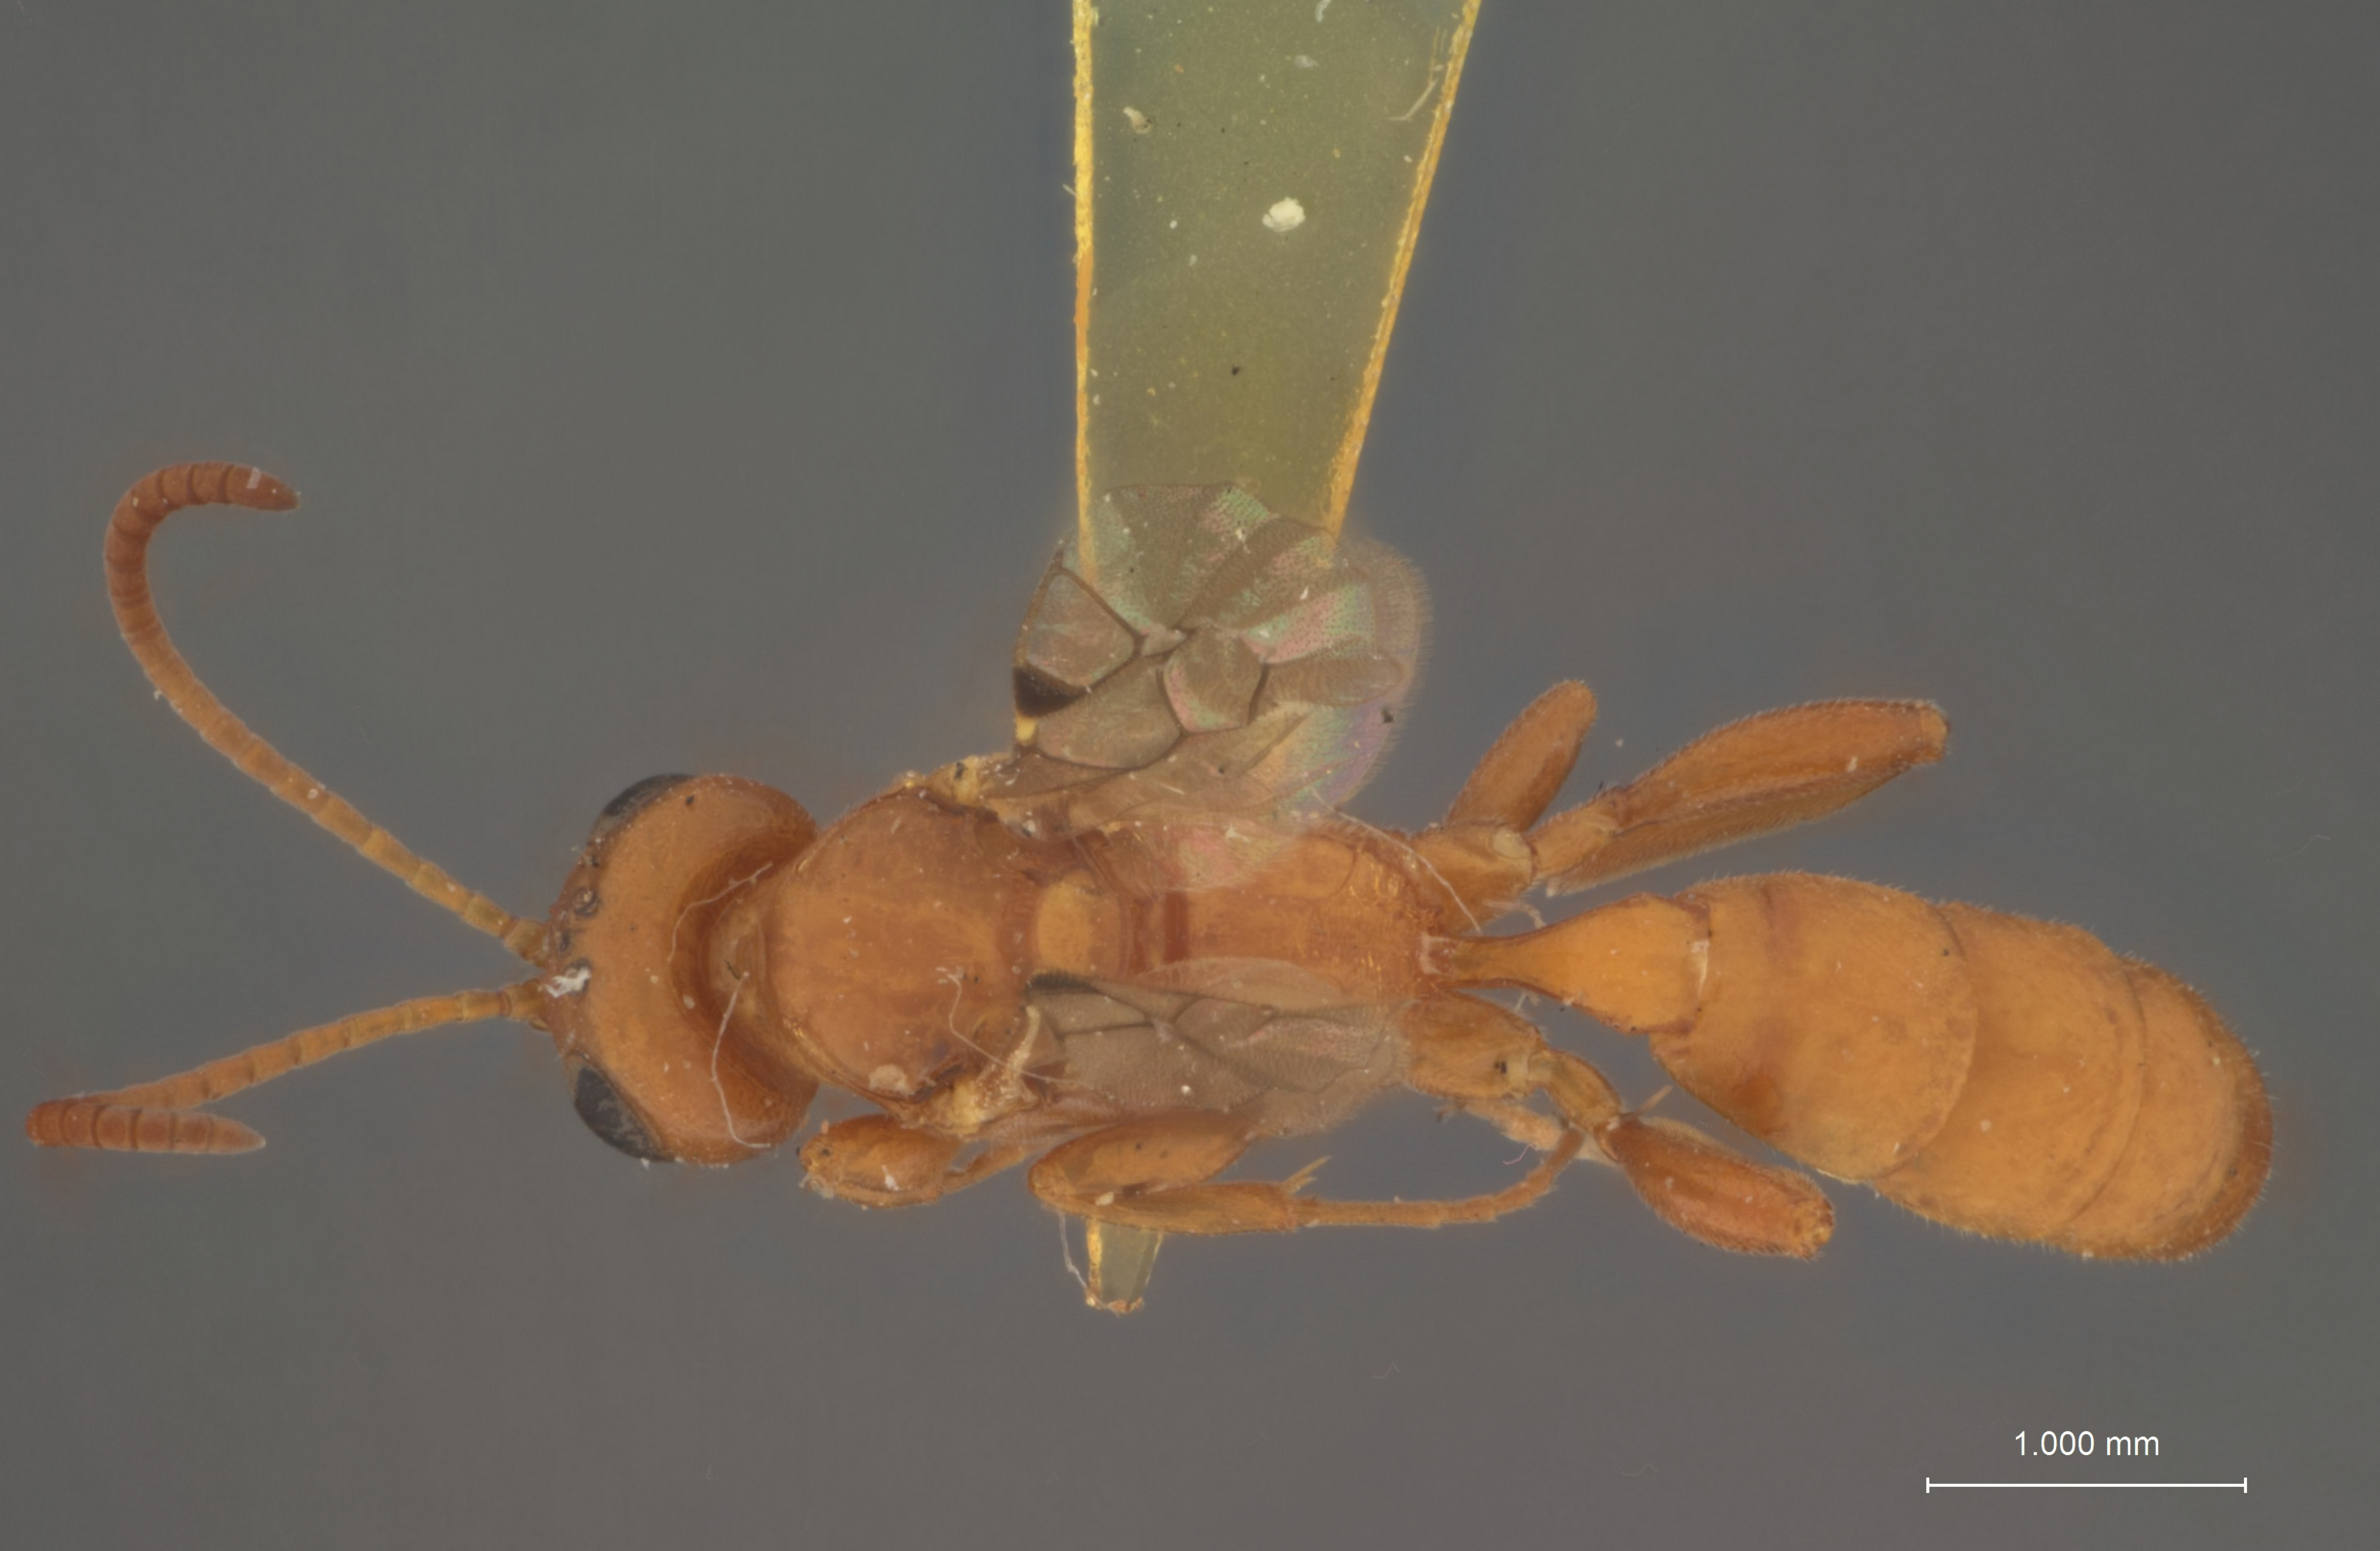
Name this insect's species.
Proscus walshiae
